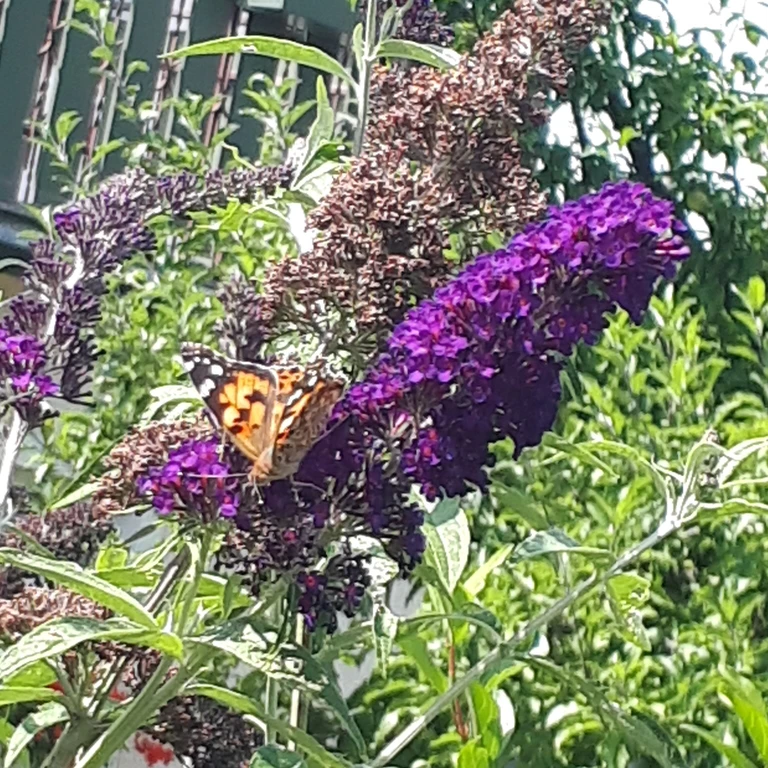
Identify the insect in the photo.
Vanessa cardui
